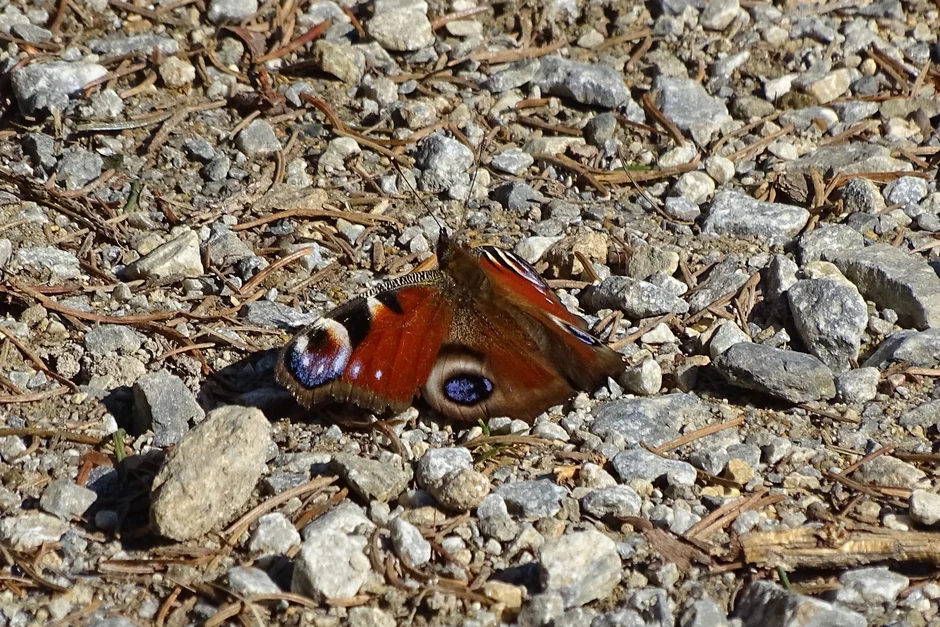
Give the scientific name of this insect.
Aglais io
